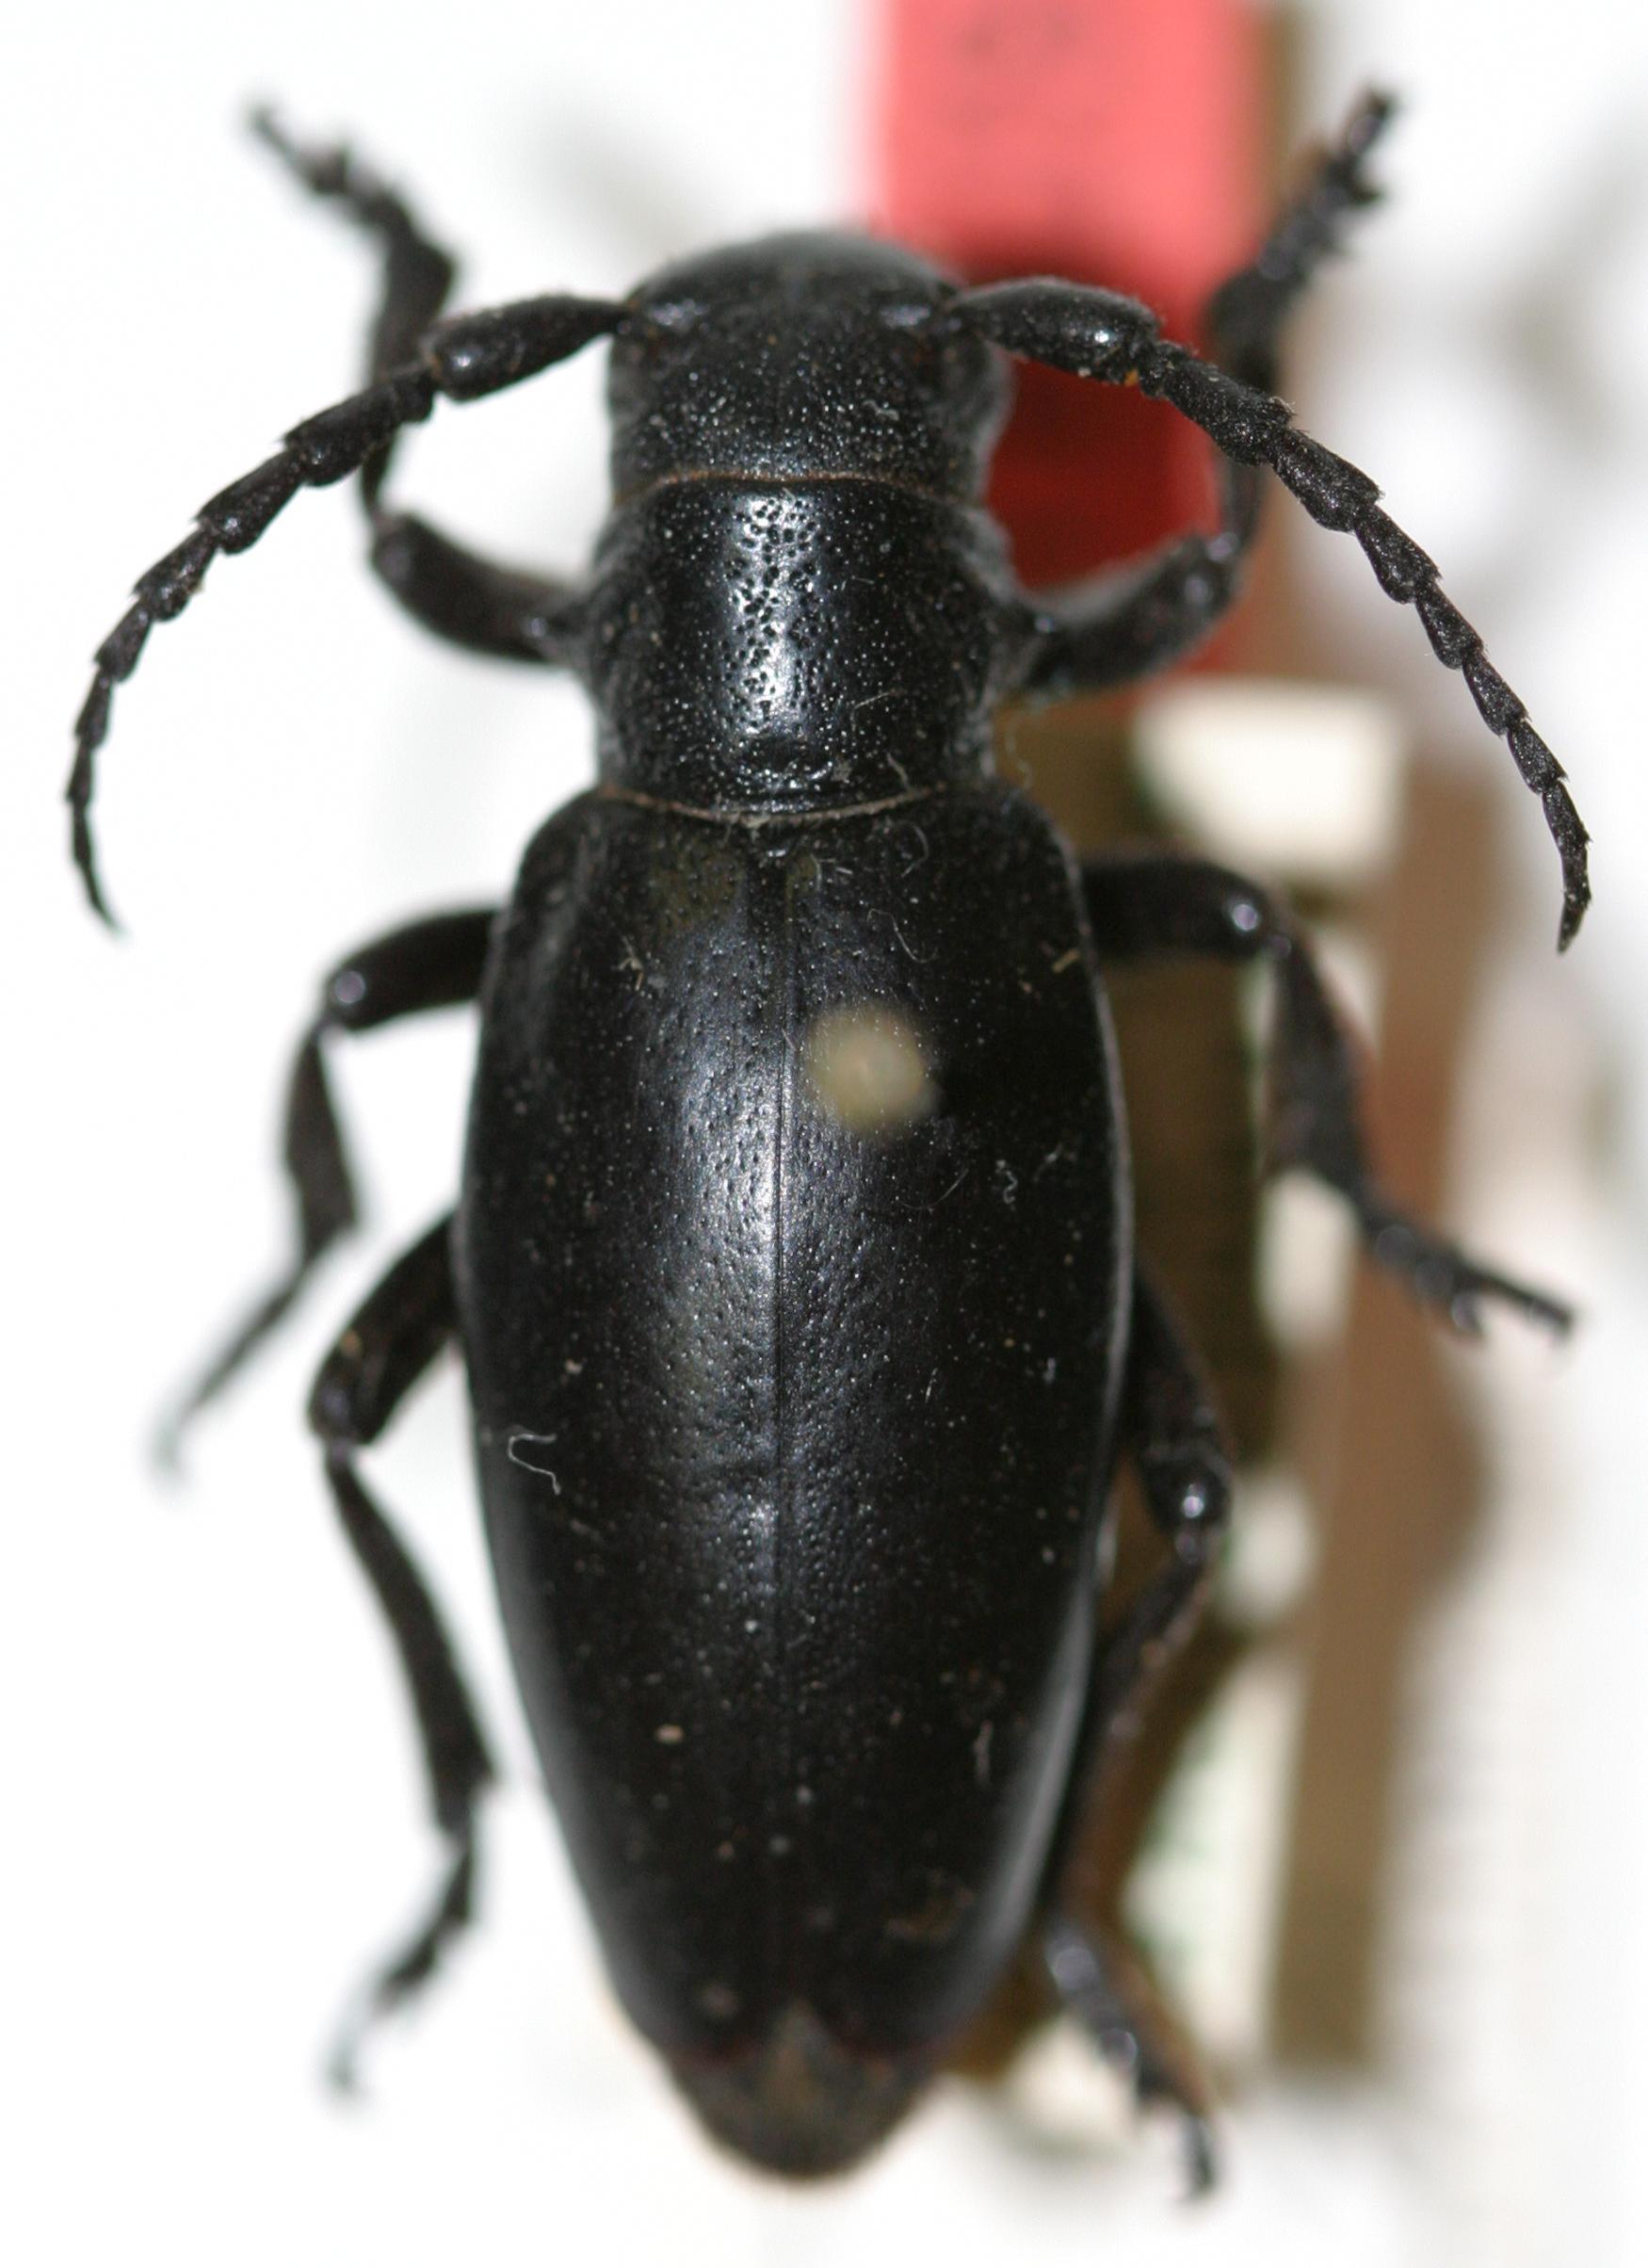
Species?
Dorcadion aethiops
